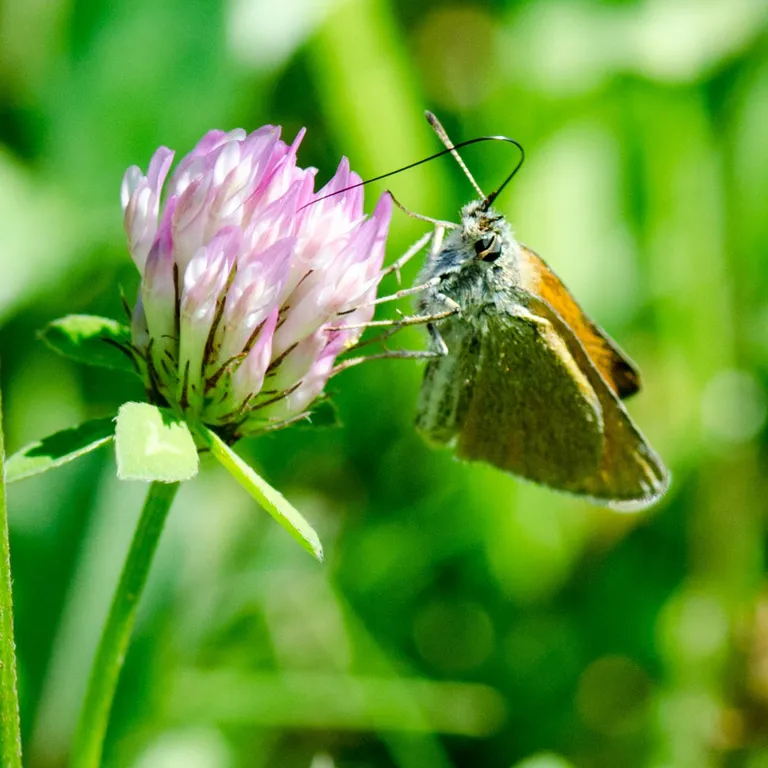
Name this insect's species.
Thymelicus lineola
